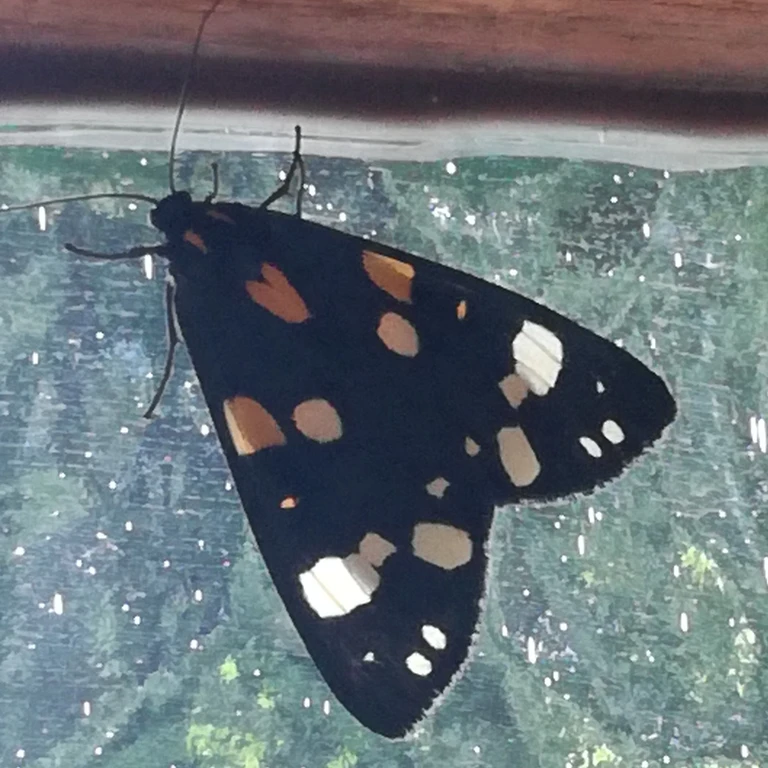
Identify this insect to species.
Callimorpha dominula
